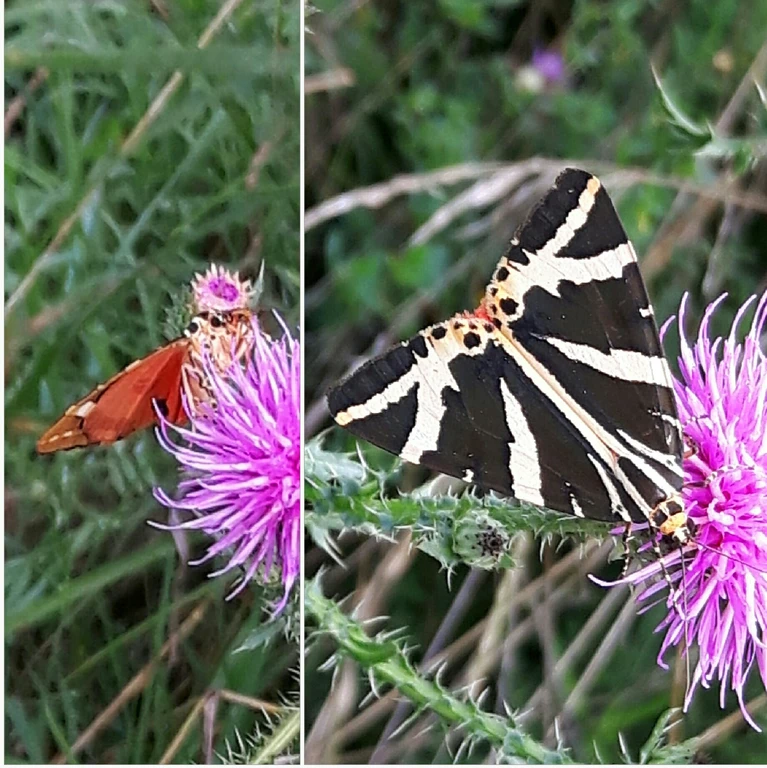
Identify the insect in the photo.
Euplagia quadripunctaria
